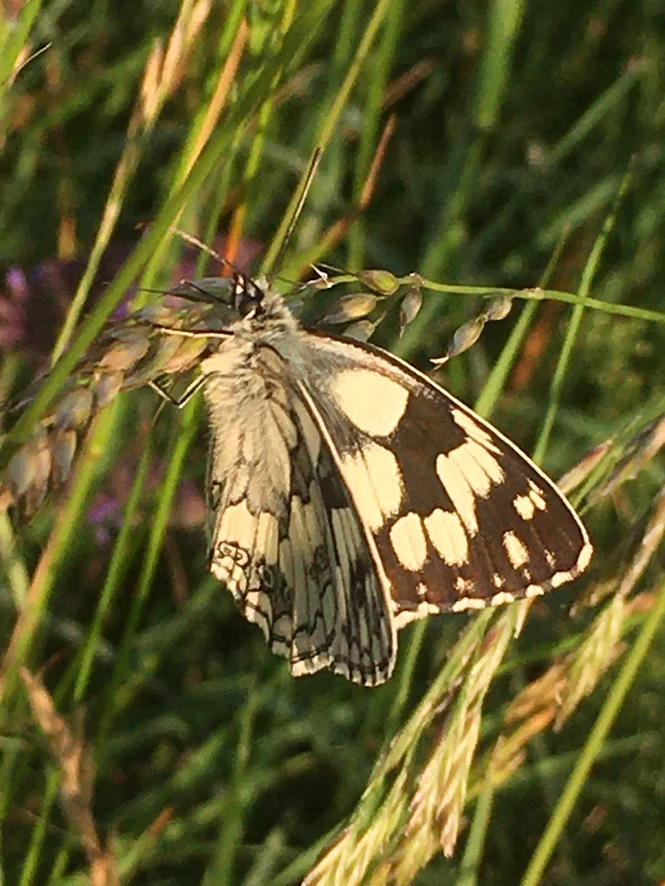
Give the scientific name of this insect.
Melanargia galathea
